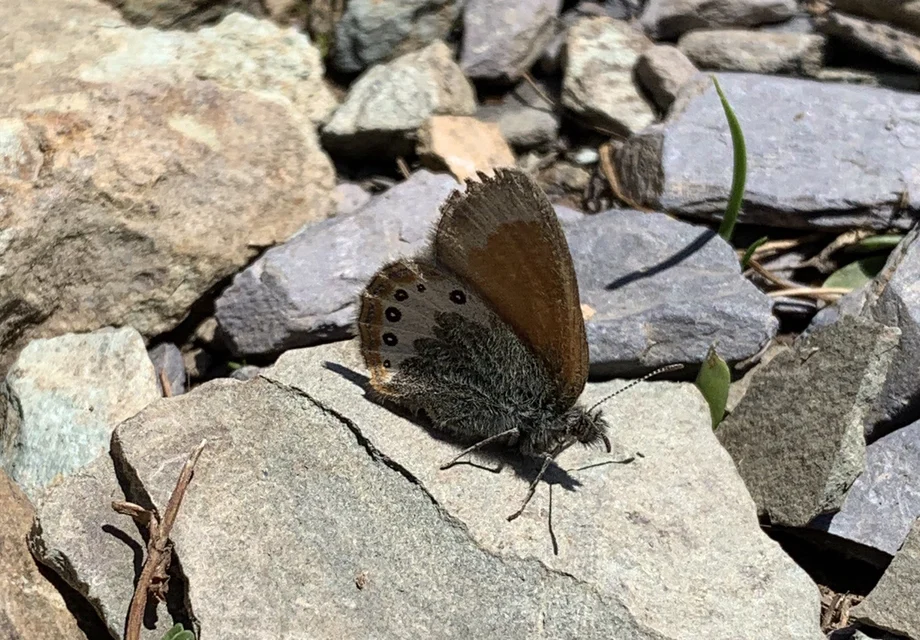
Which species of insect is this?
Coenonympha gardetta
